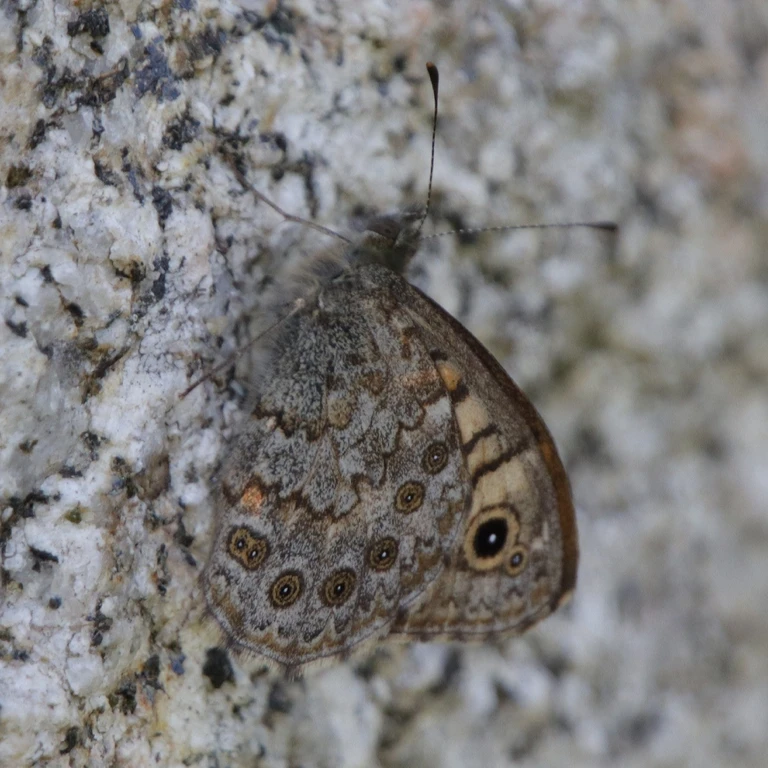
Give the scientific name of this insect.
Lasiommata megera (also Pararge megera)
